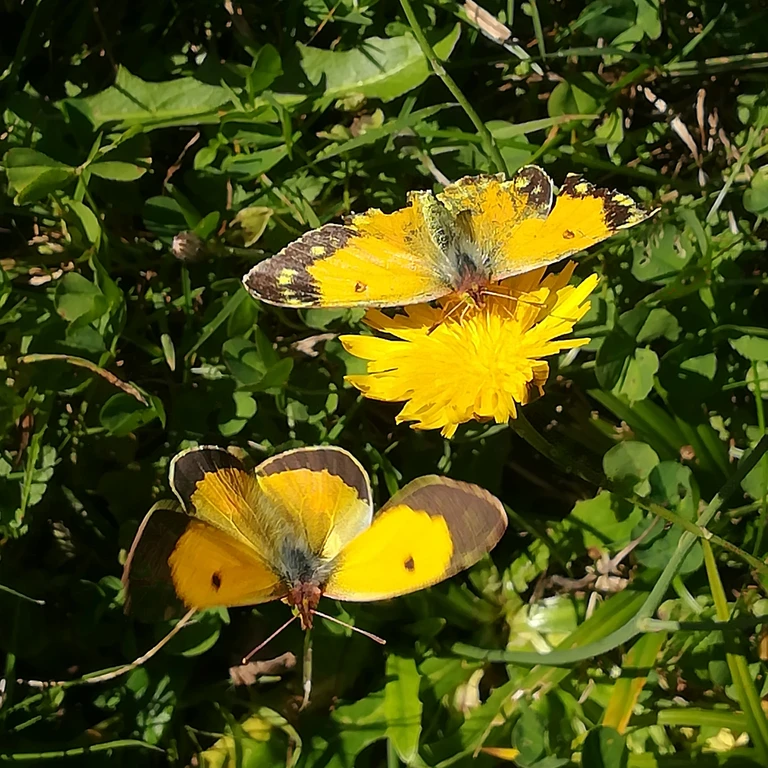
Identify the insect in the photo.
Colias croceus
